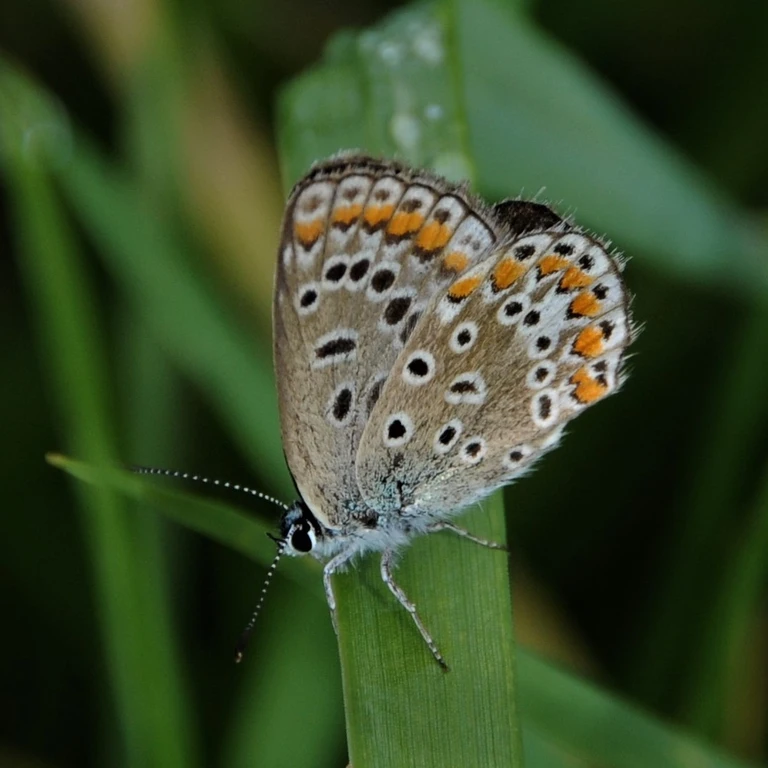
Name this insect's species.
Polyommatus icarus
